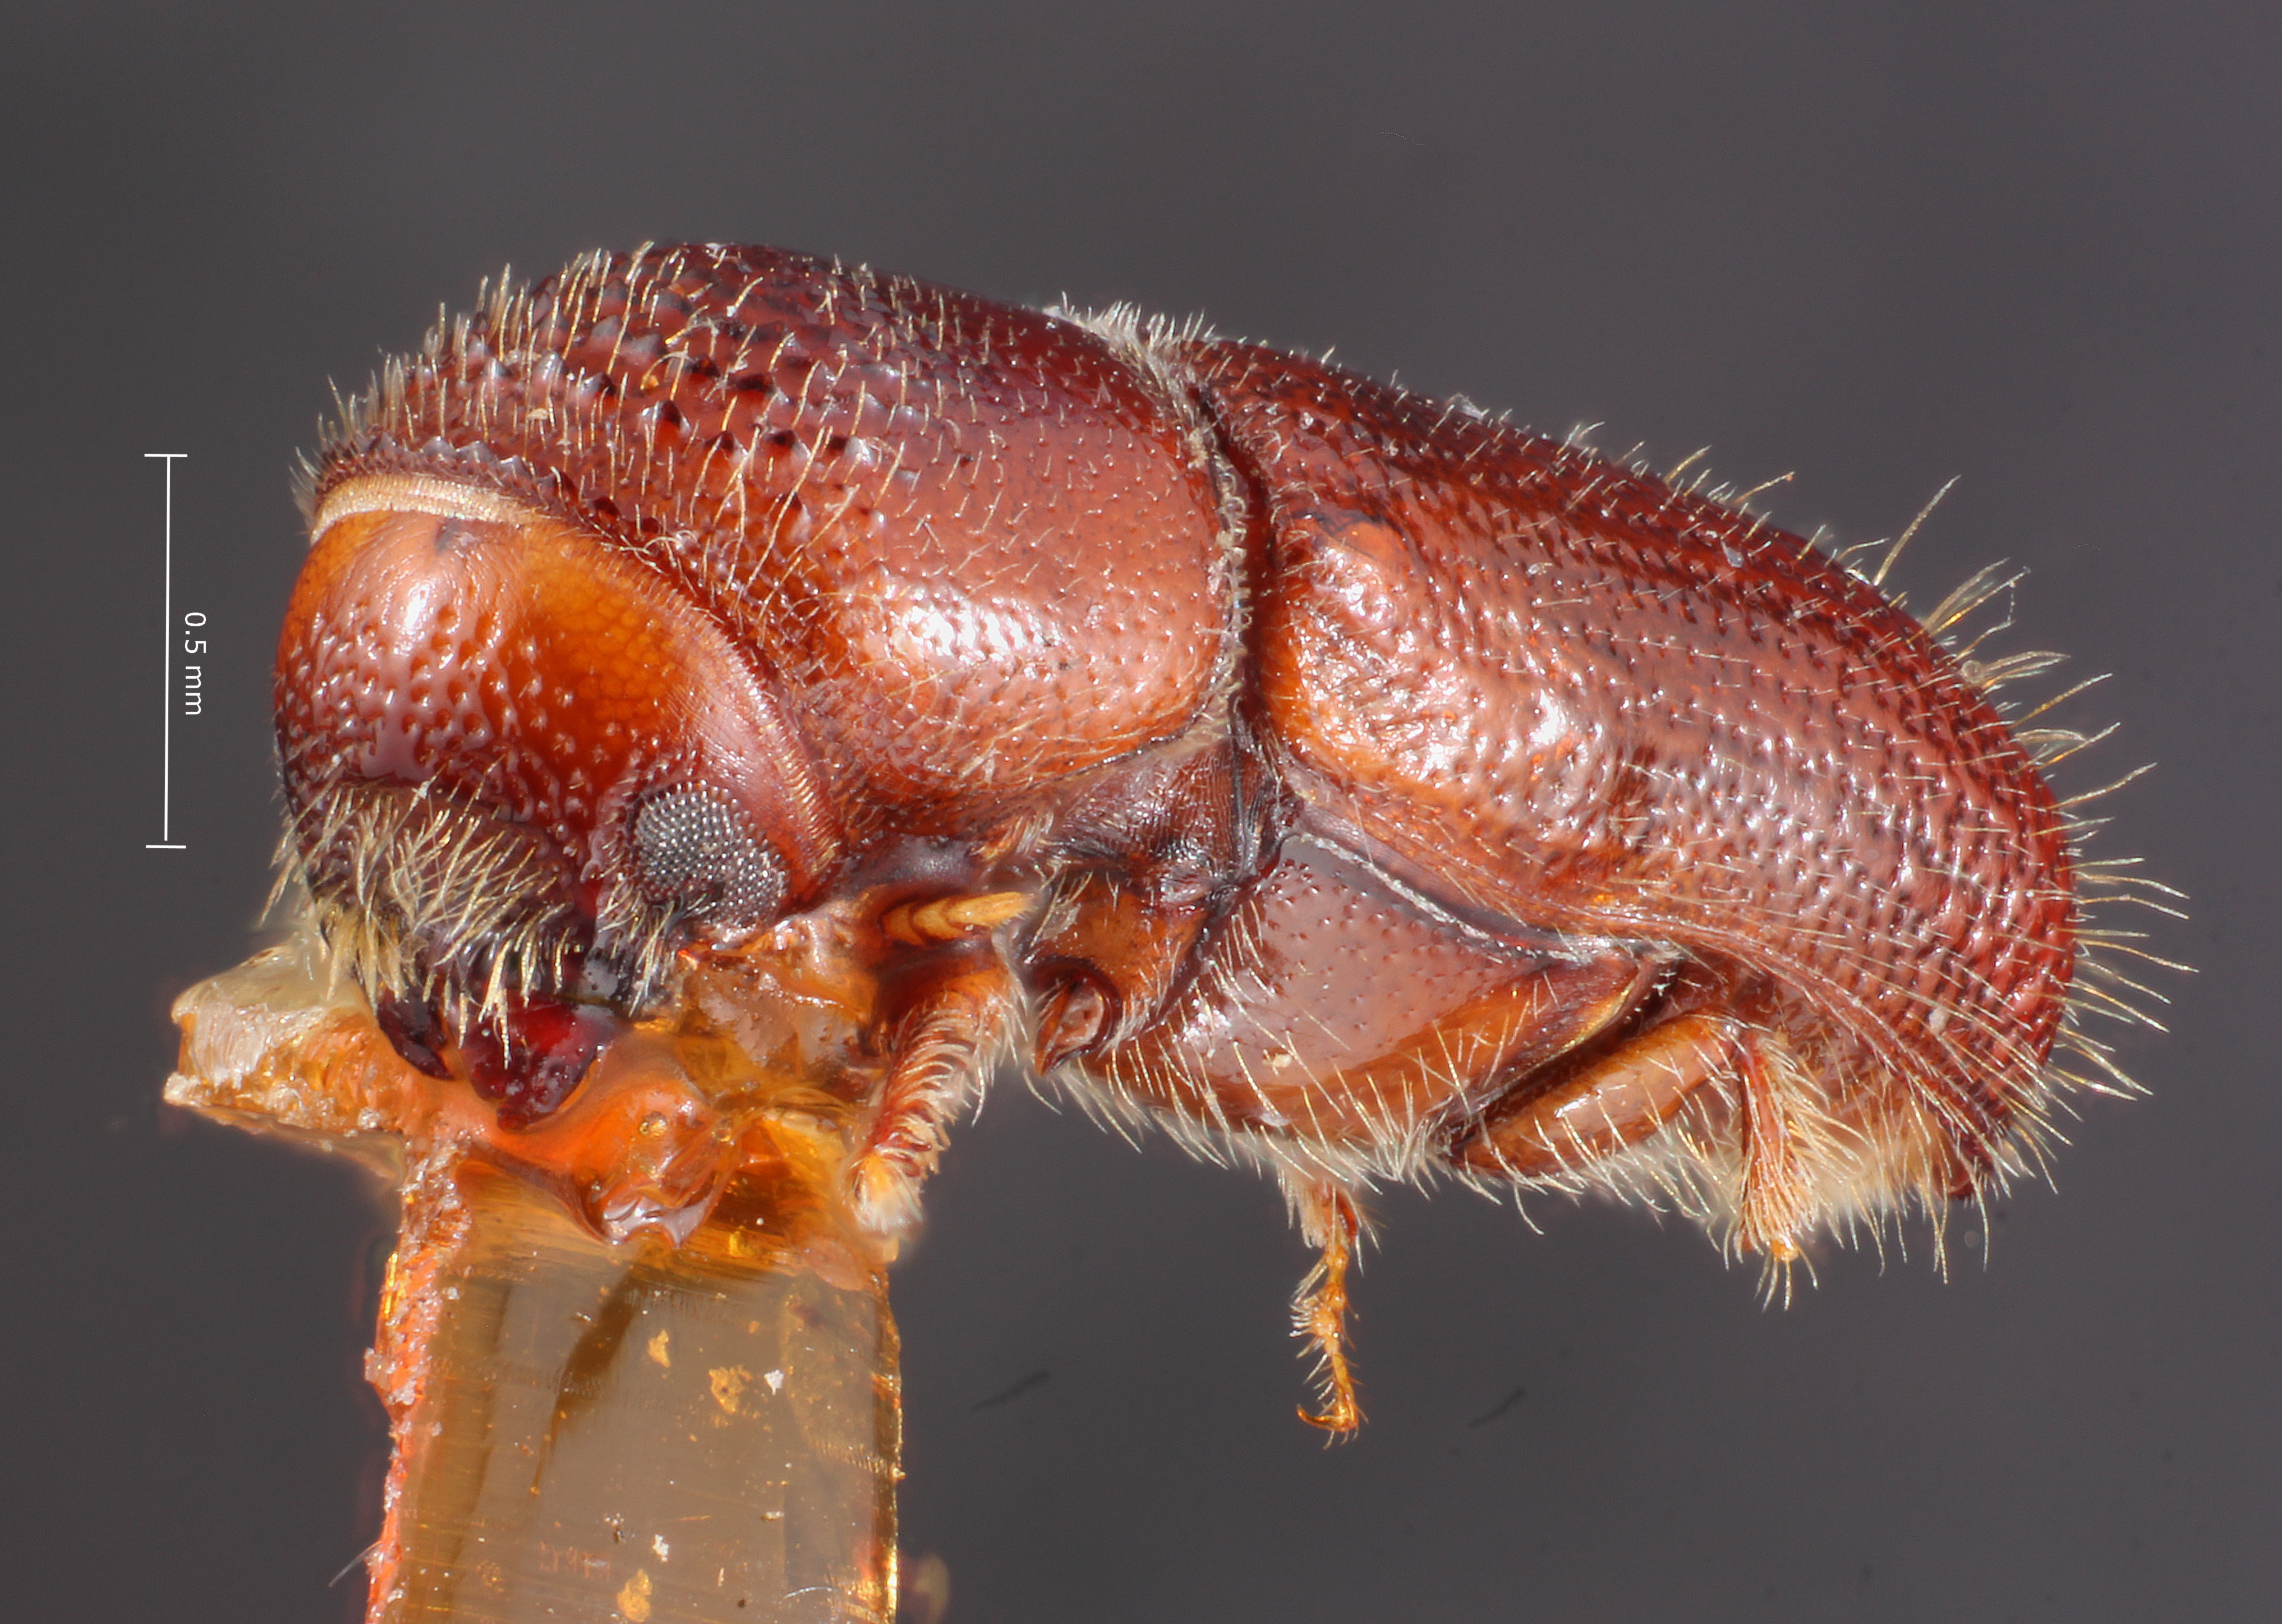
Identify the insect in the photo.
Pityophthorus grandis
